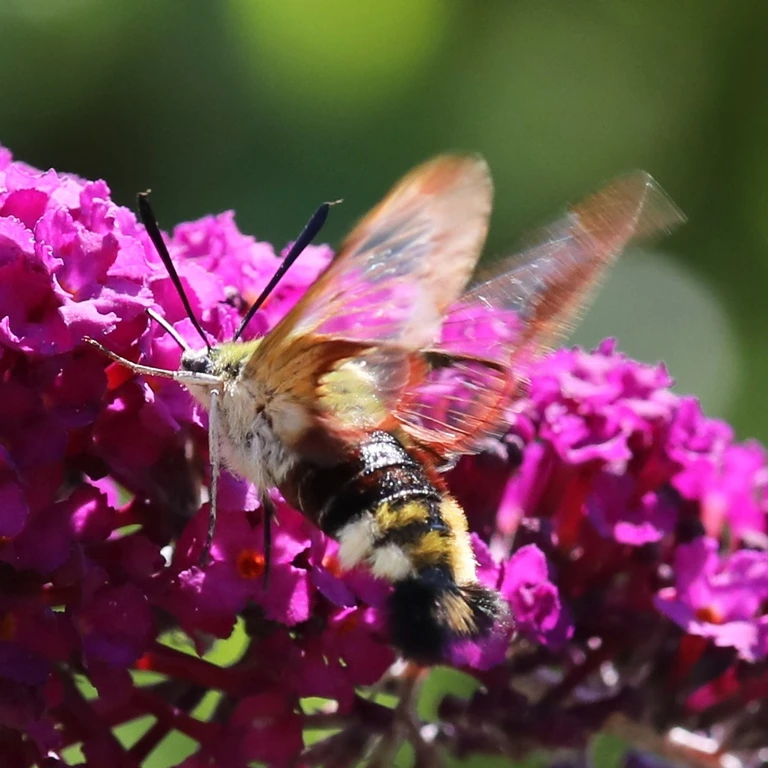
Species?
Hemaris fuciformis
